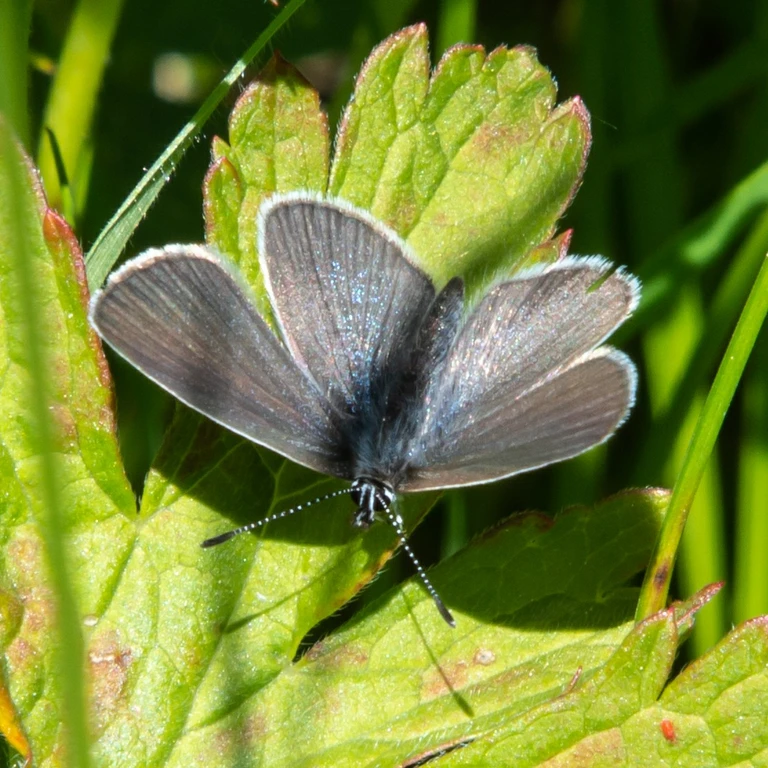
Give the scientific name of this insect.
Cupido minimus
